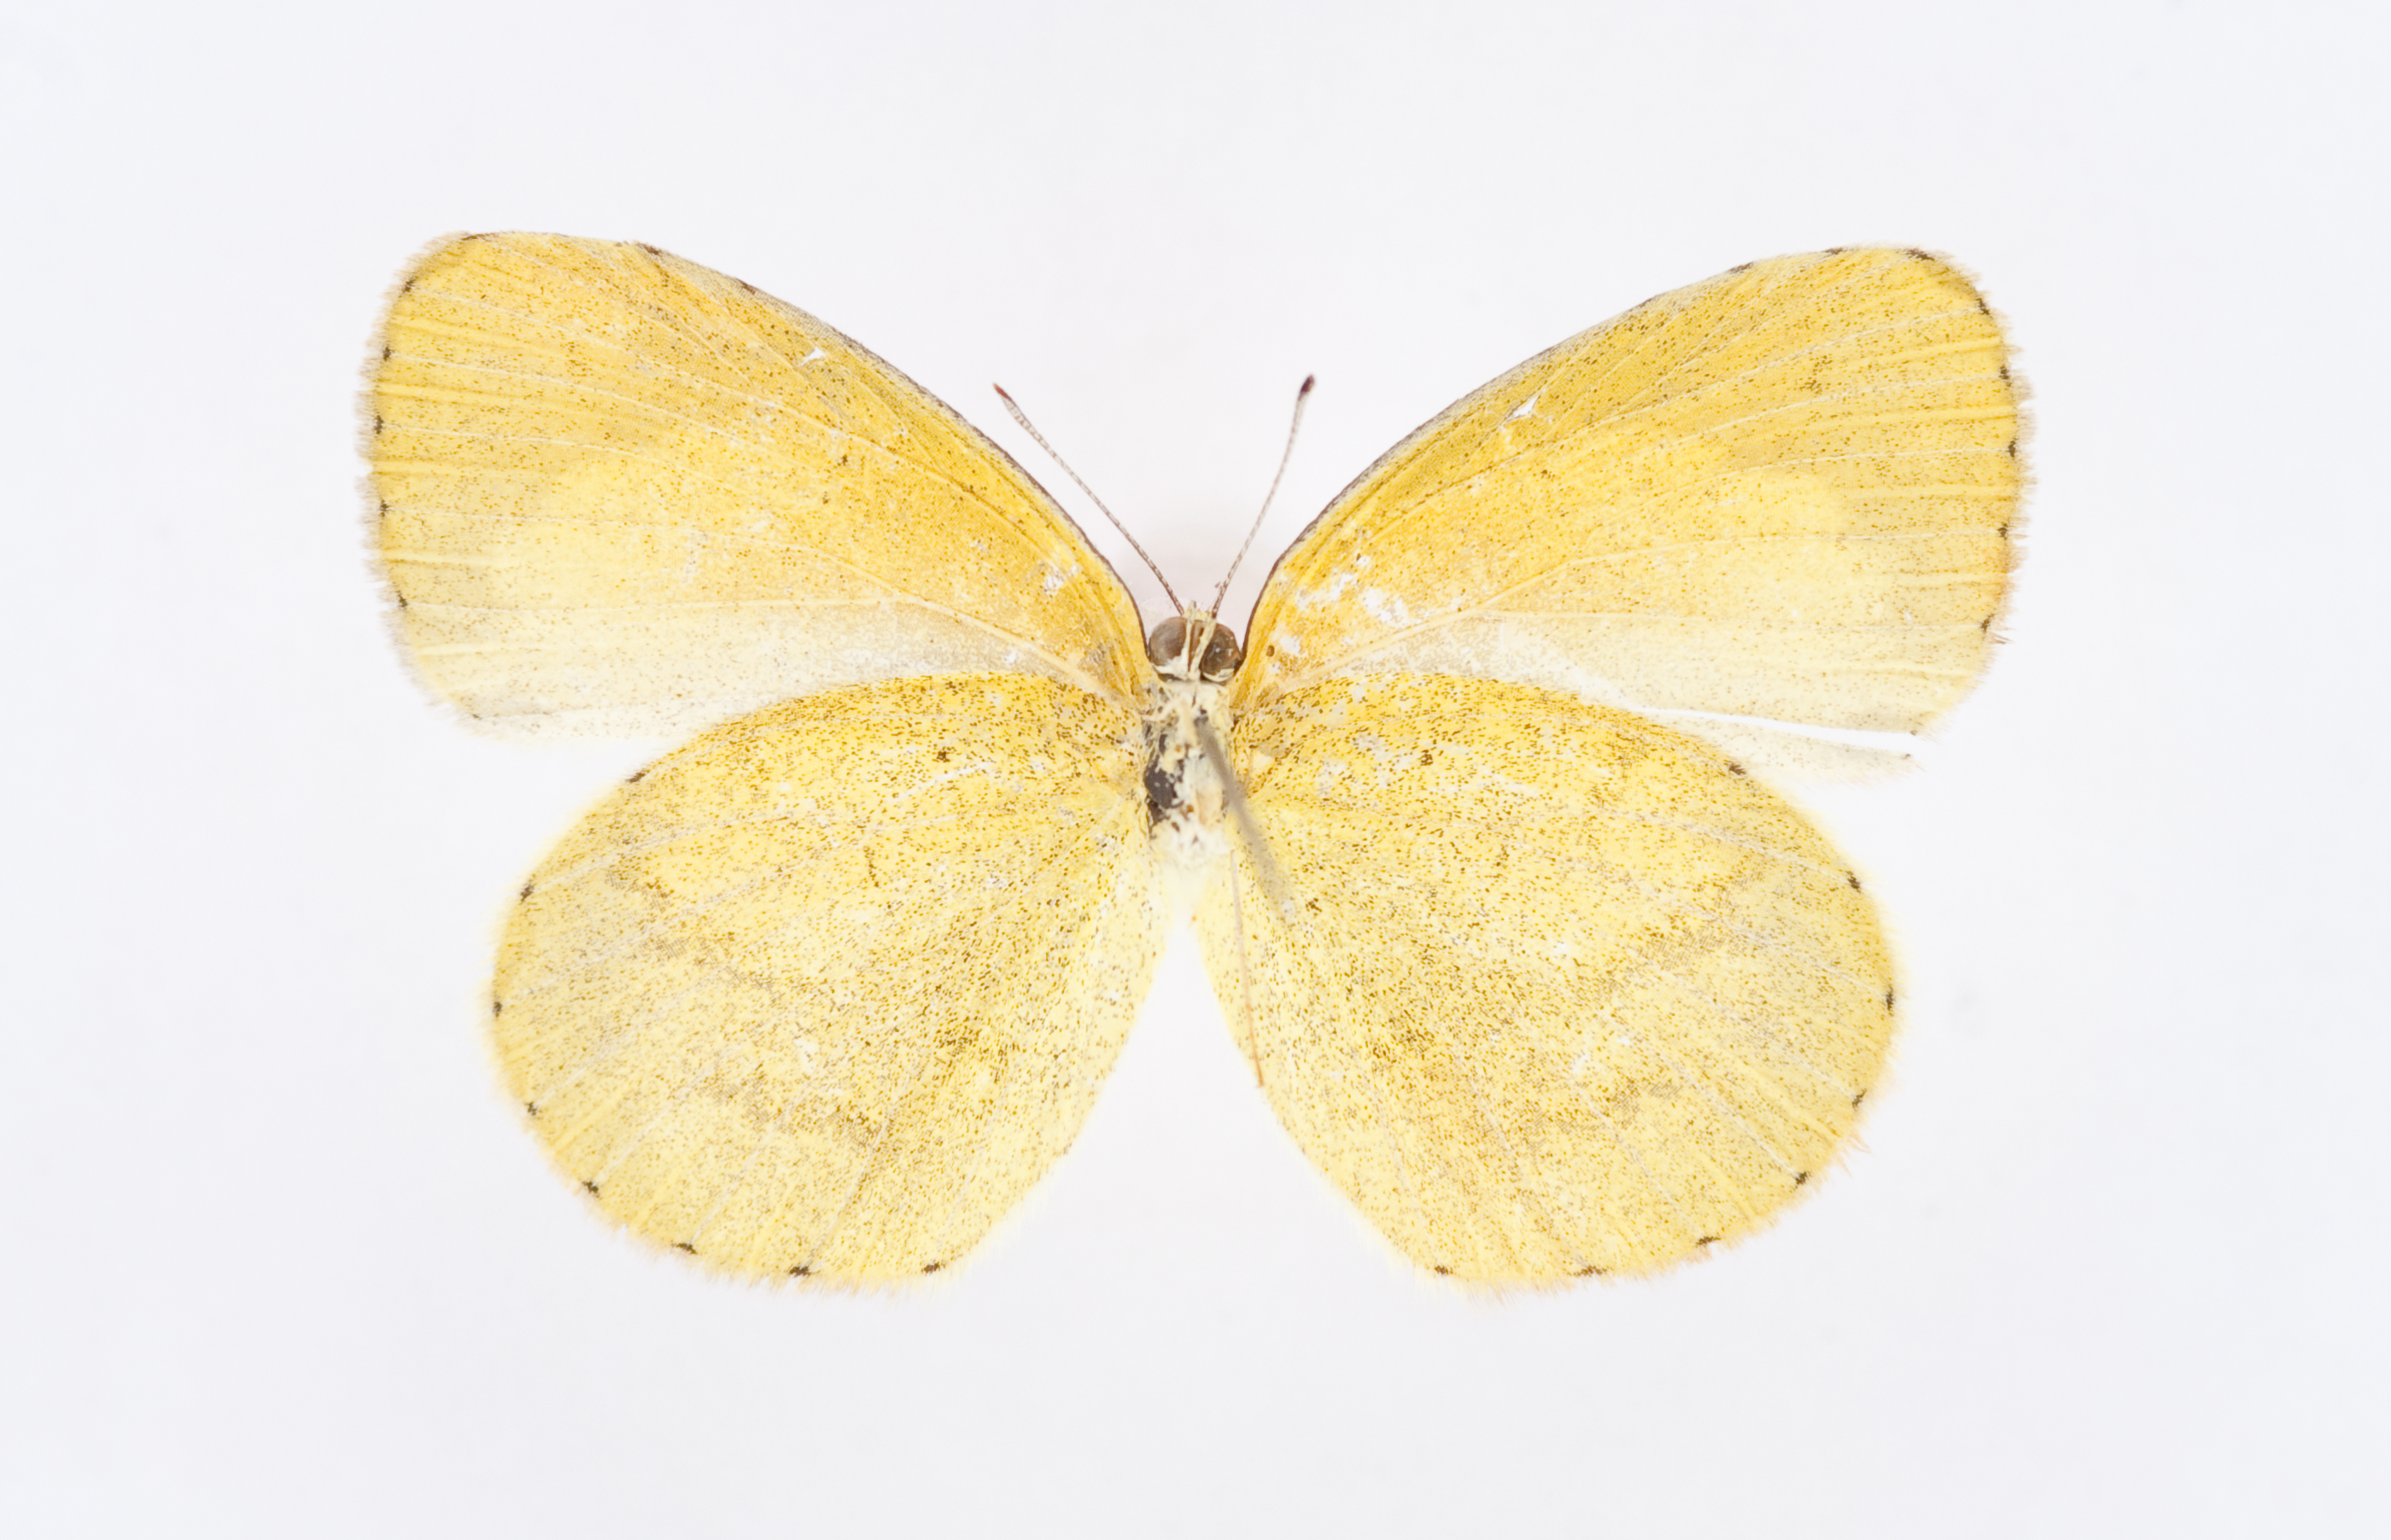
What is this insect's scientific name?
Eurema brigitta
